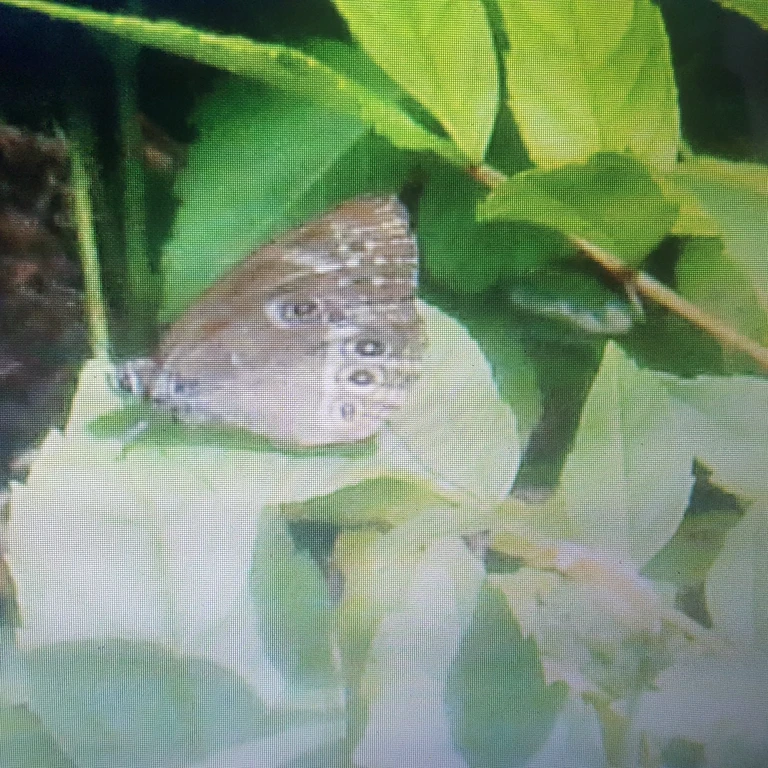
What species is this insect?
Lopinga achine (also Pararge achine)
